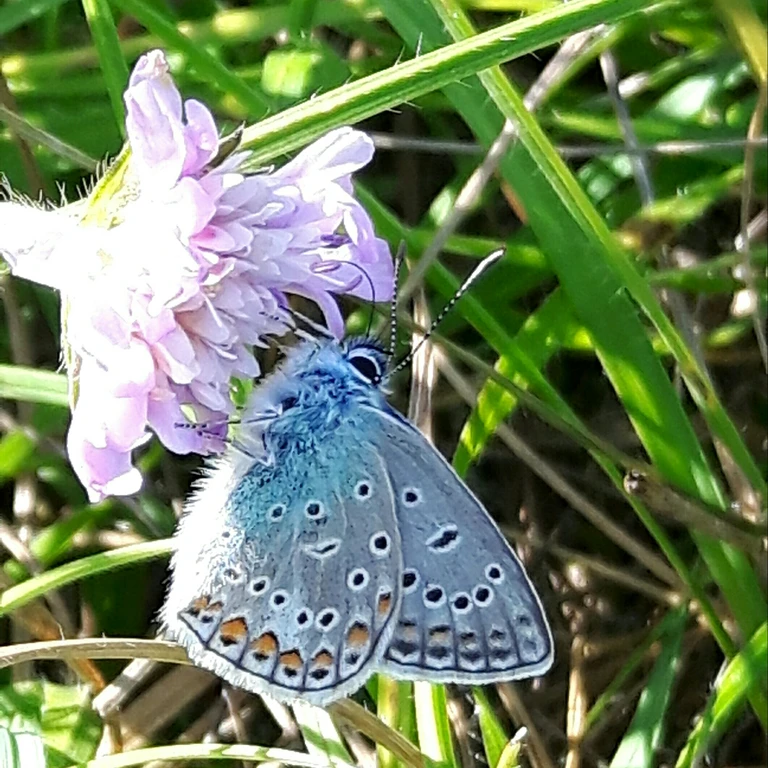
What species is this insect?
Polyommatus icarus
